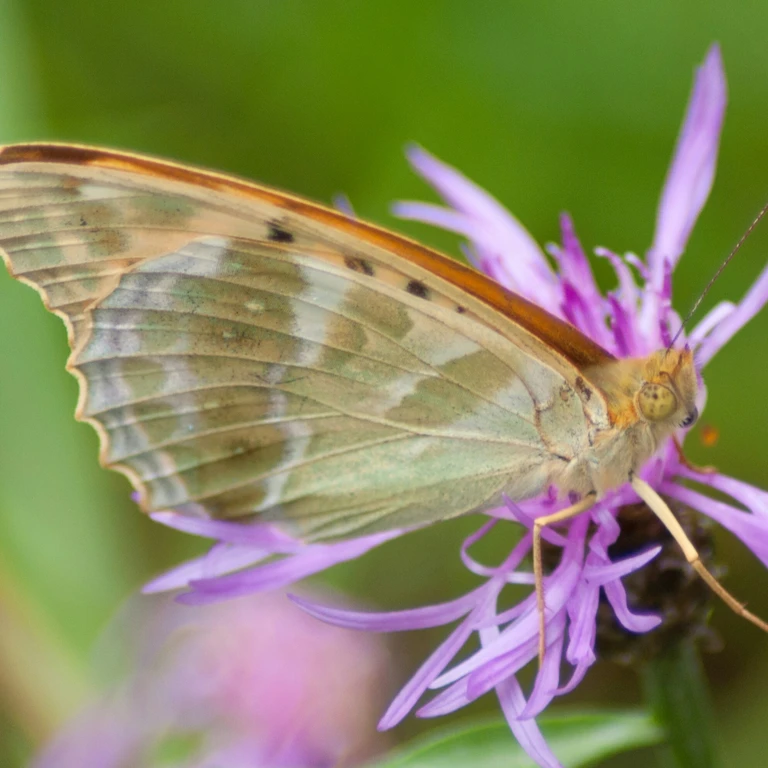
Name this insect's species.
Argynnis paphia
